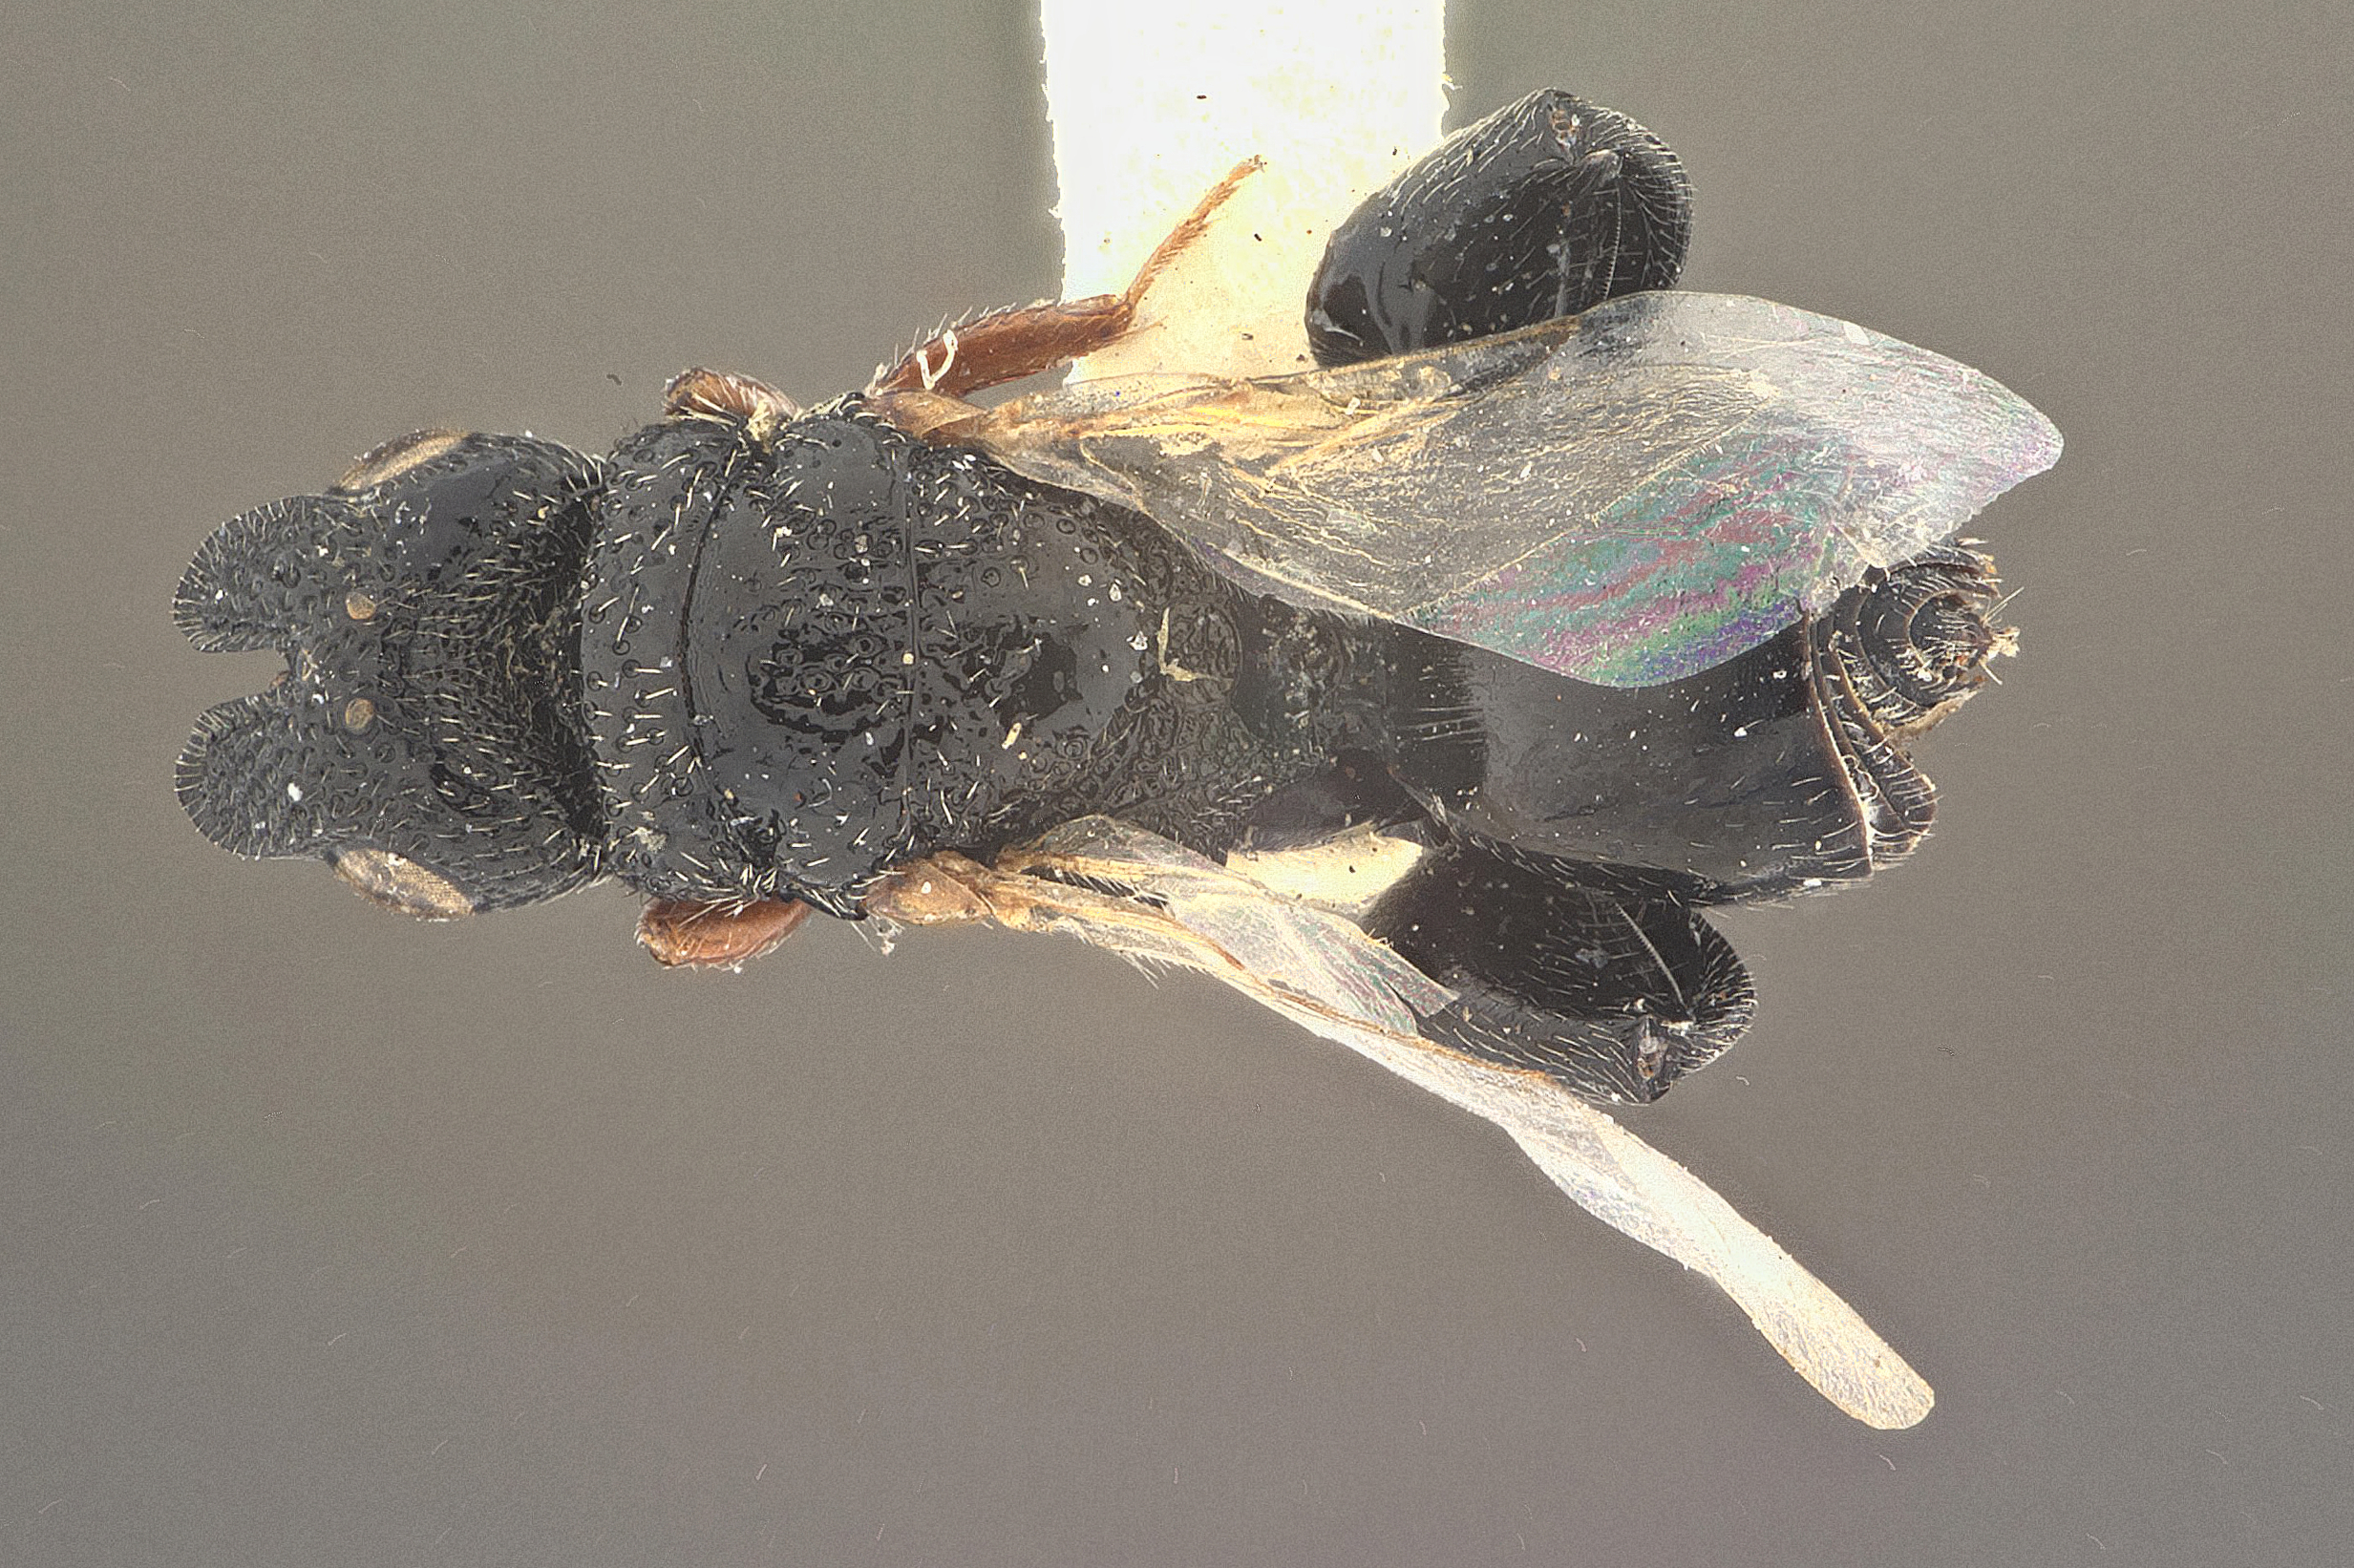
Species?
Dicranorhina luzonensis
